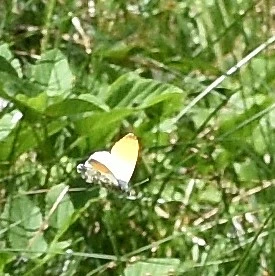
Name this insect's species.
Anthocharis cardamines
